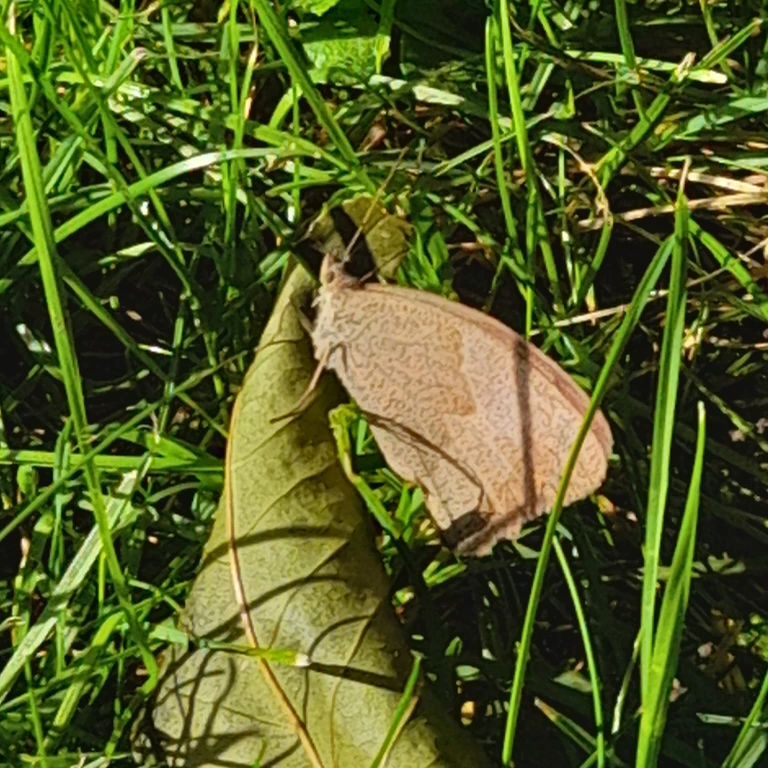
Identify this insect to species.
Maniola jurtina
